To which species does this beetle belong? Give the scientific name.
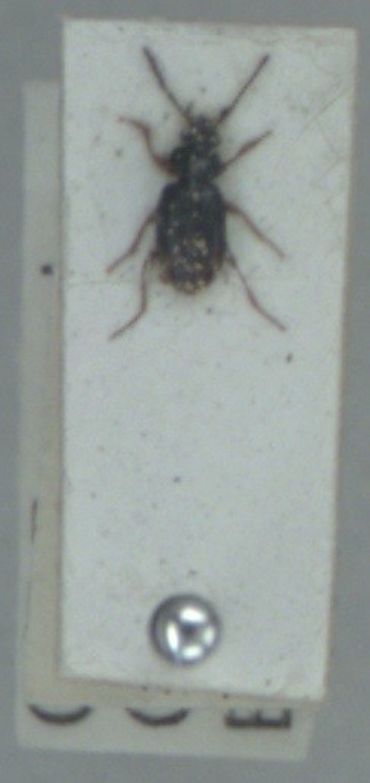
Bembidion guttula
